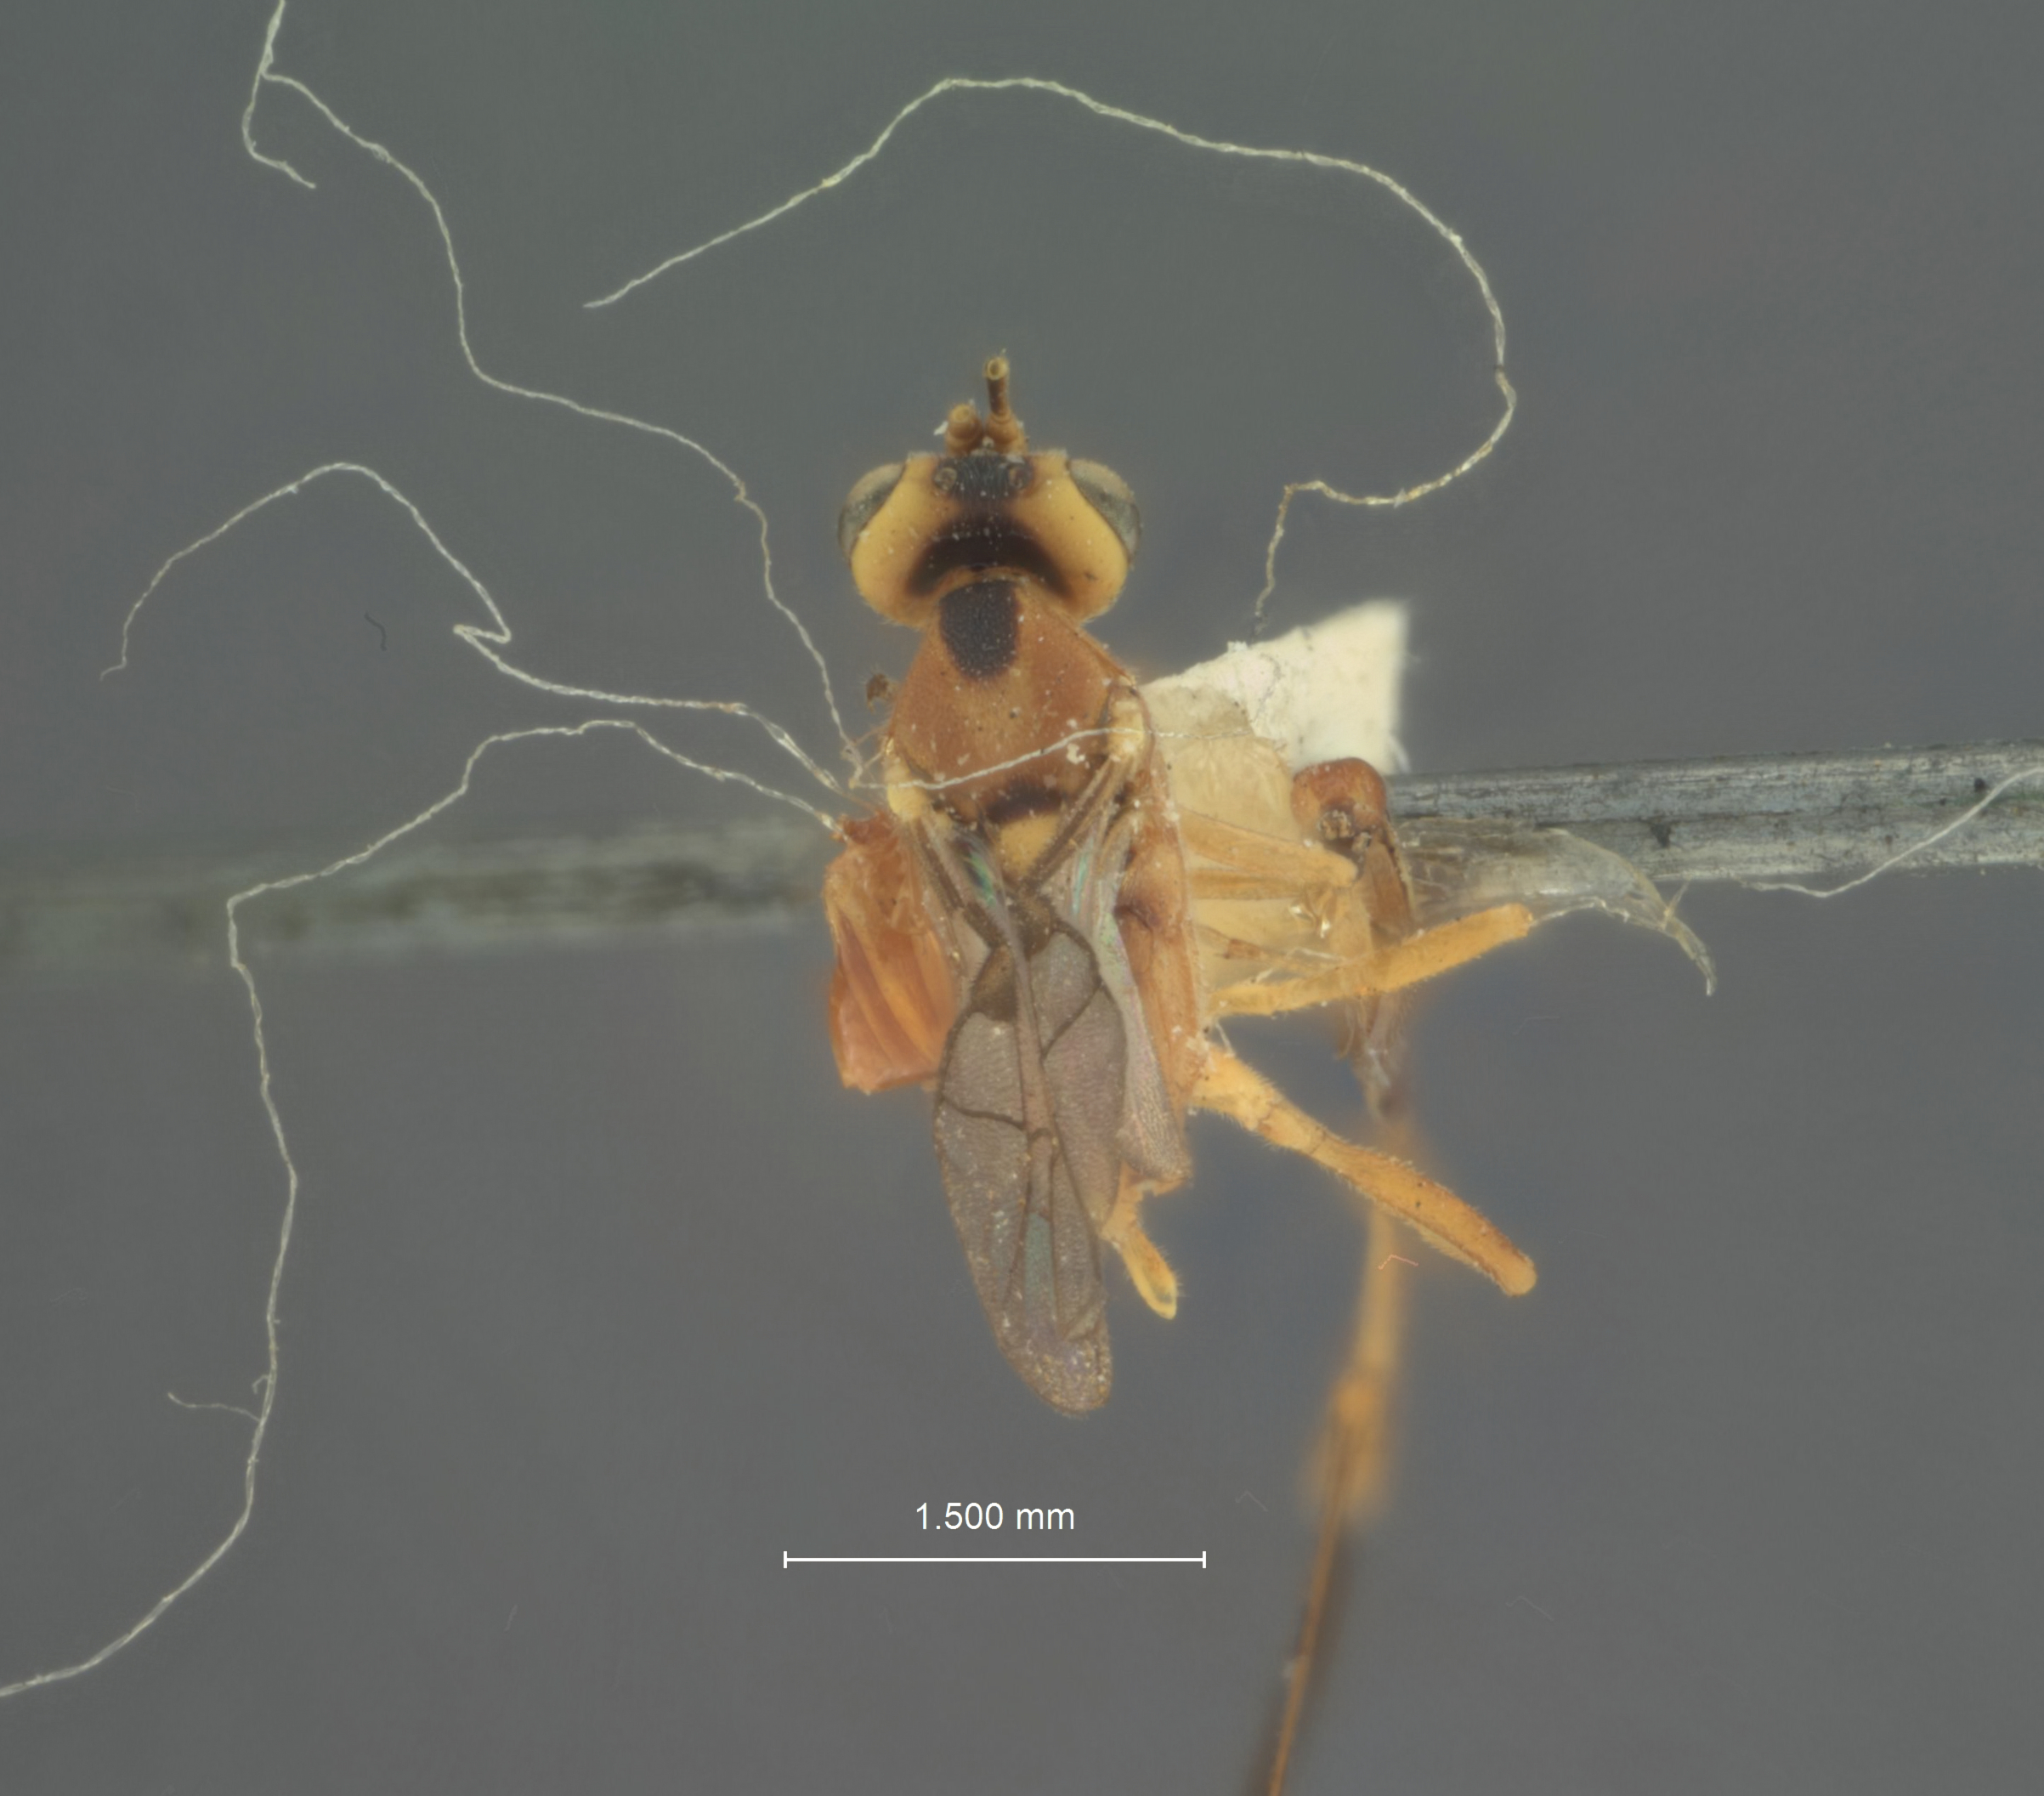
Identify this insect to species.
Temelucha japonica
